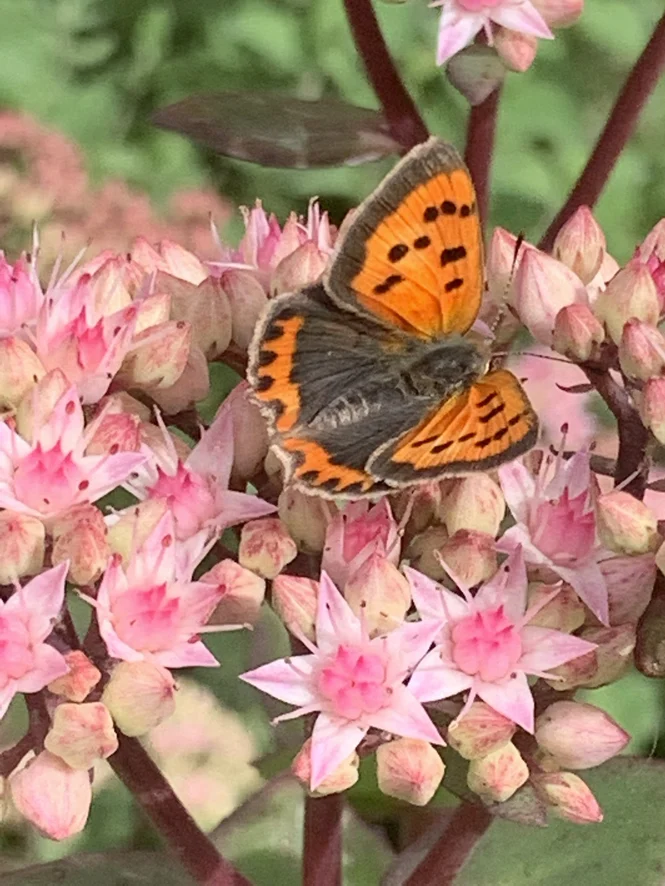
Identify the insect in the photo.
Lycaena phlaeas
